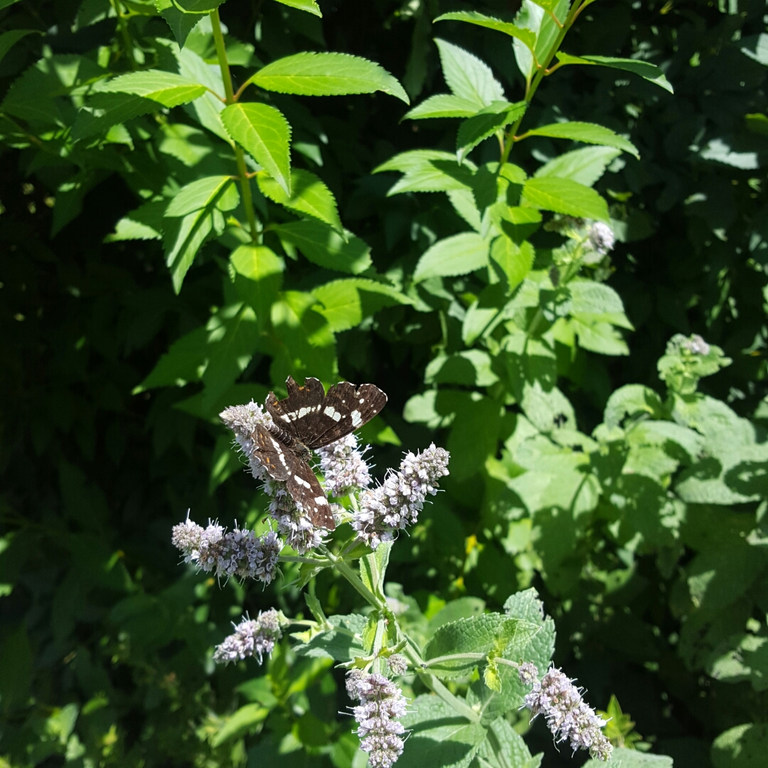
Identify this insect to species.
Araschnia levana
